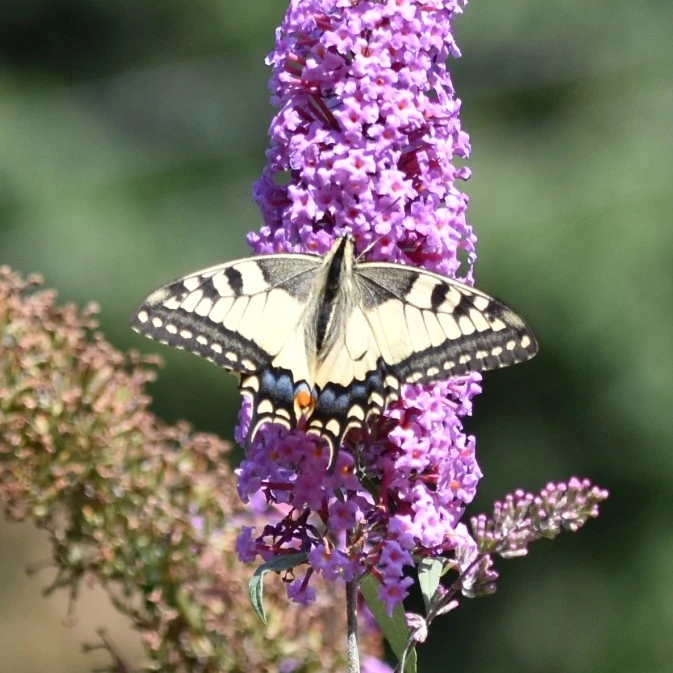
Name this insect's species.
Papilio machaon
